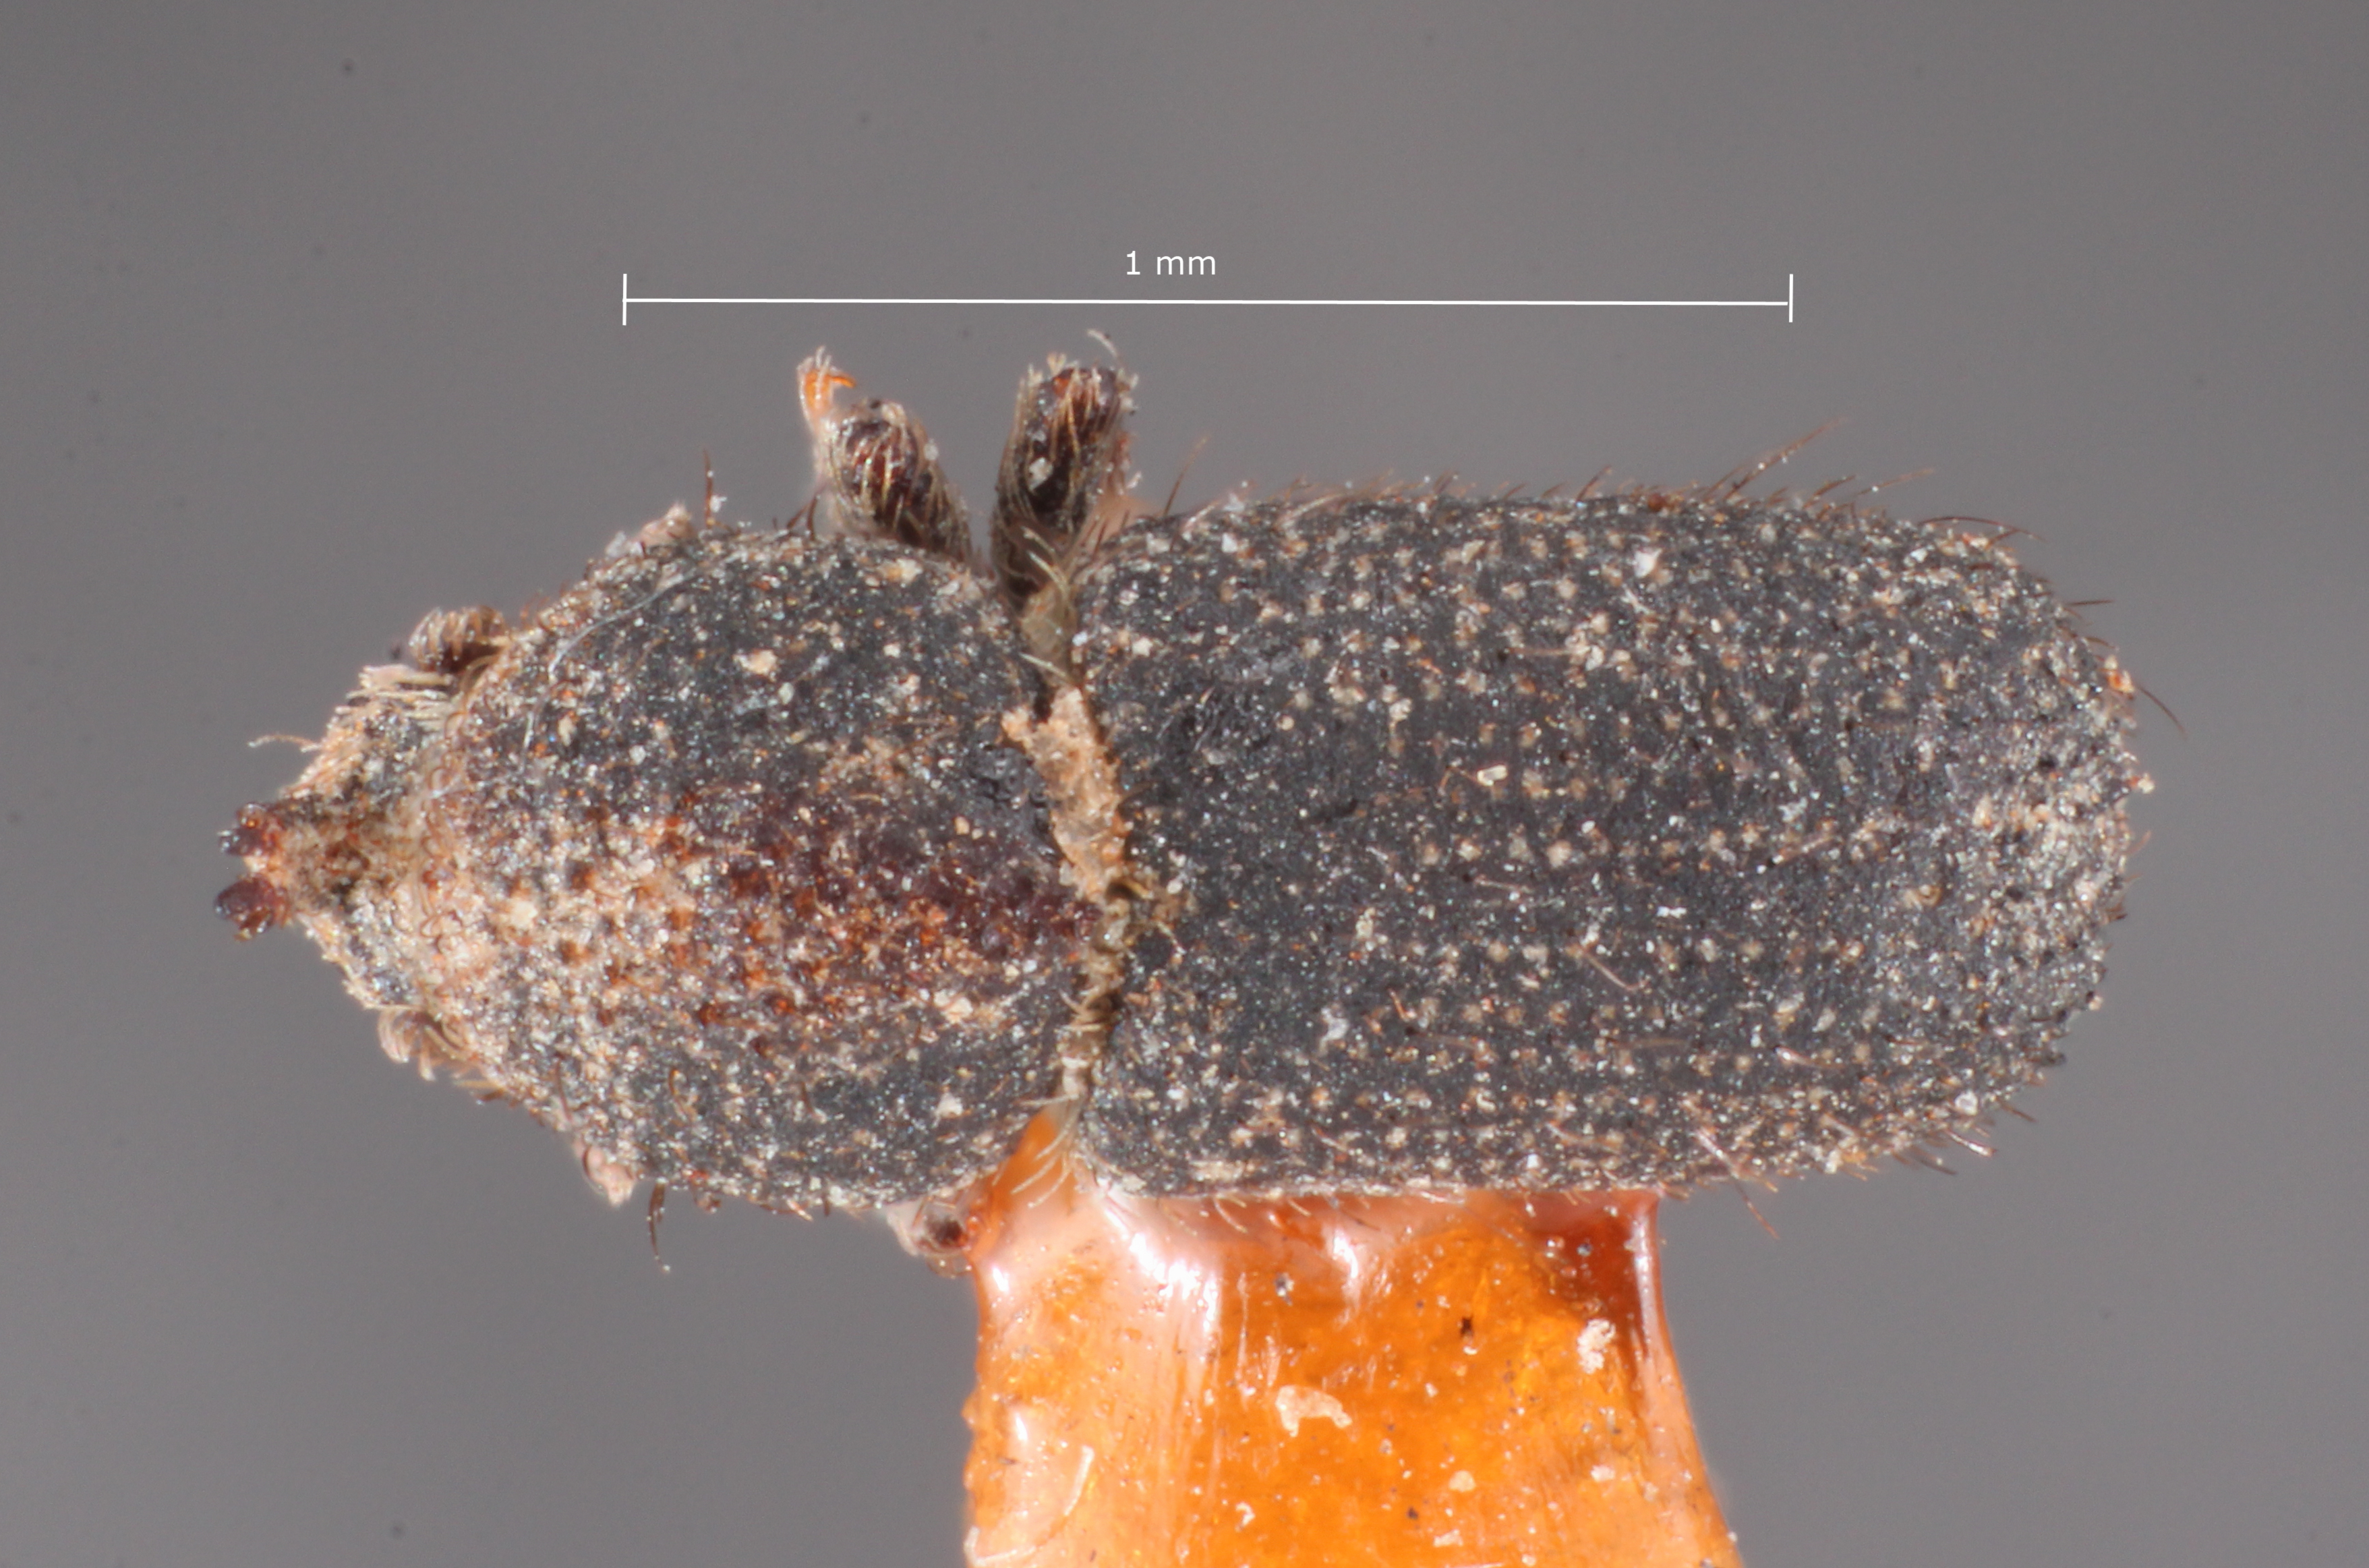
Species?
Cactopinus rhois
